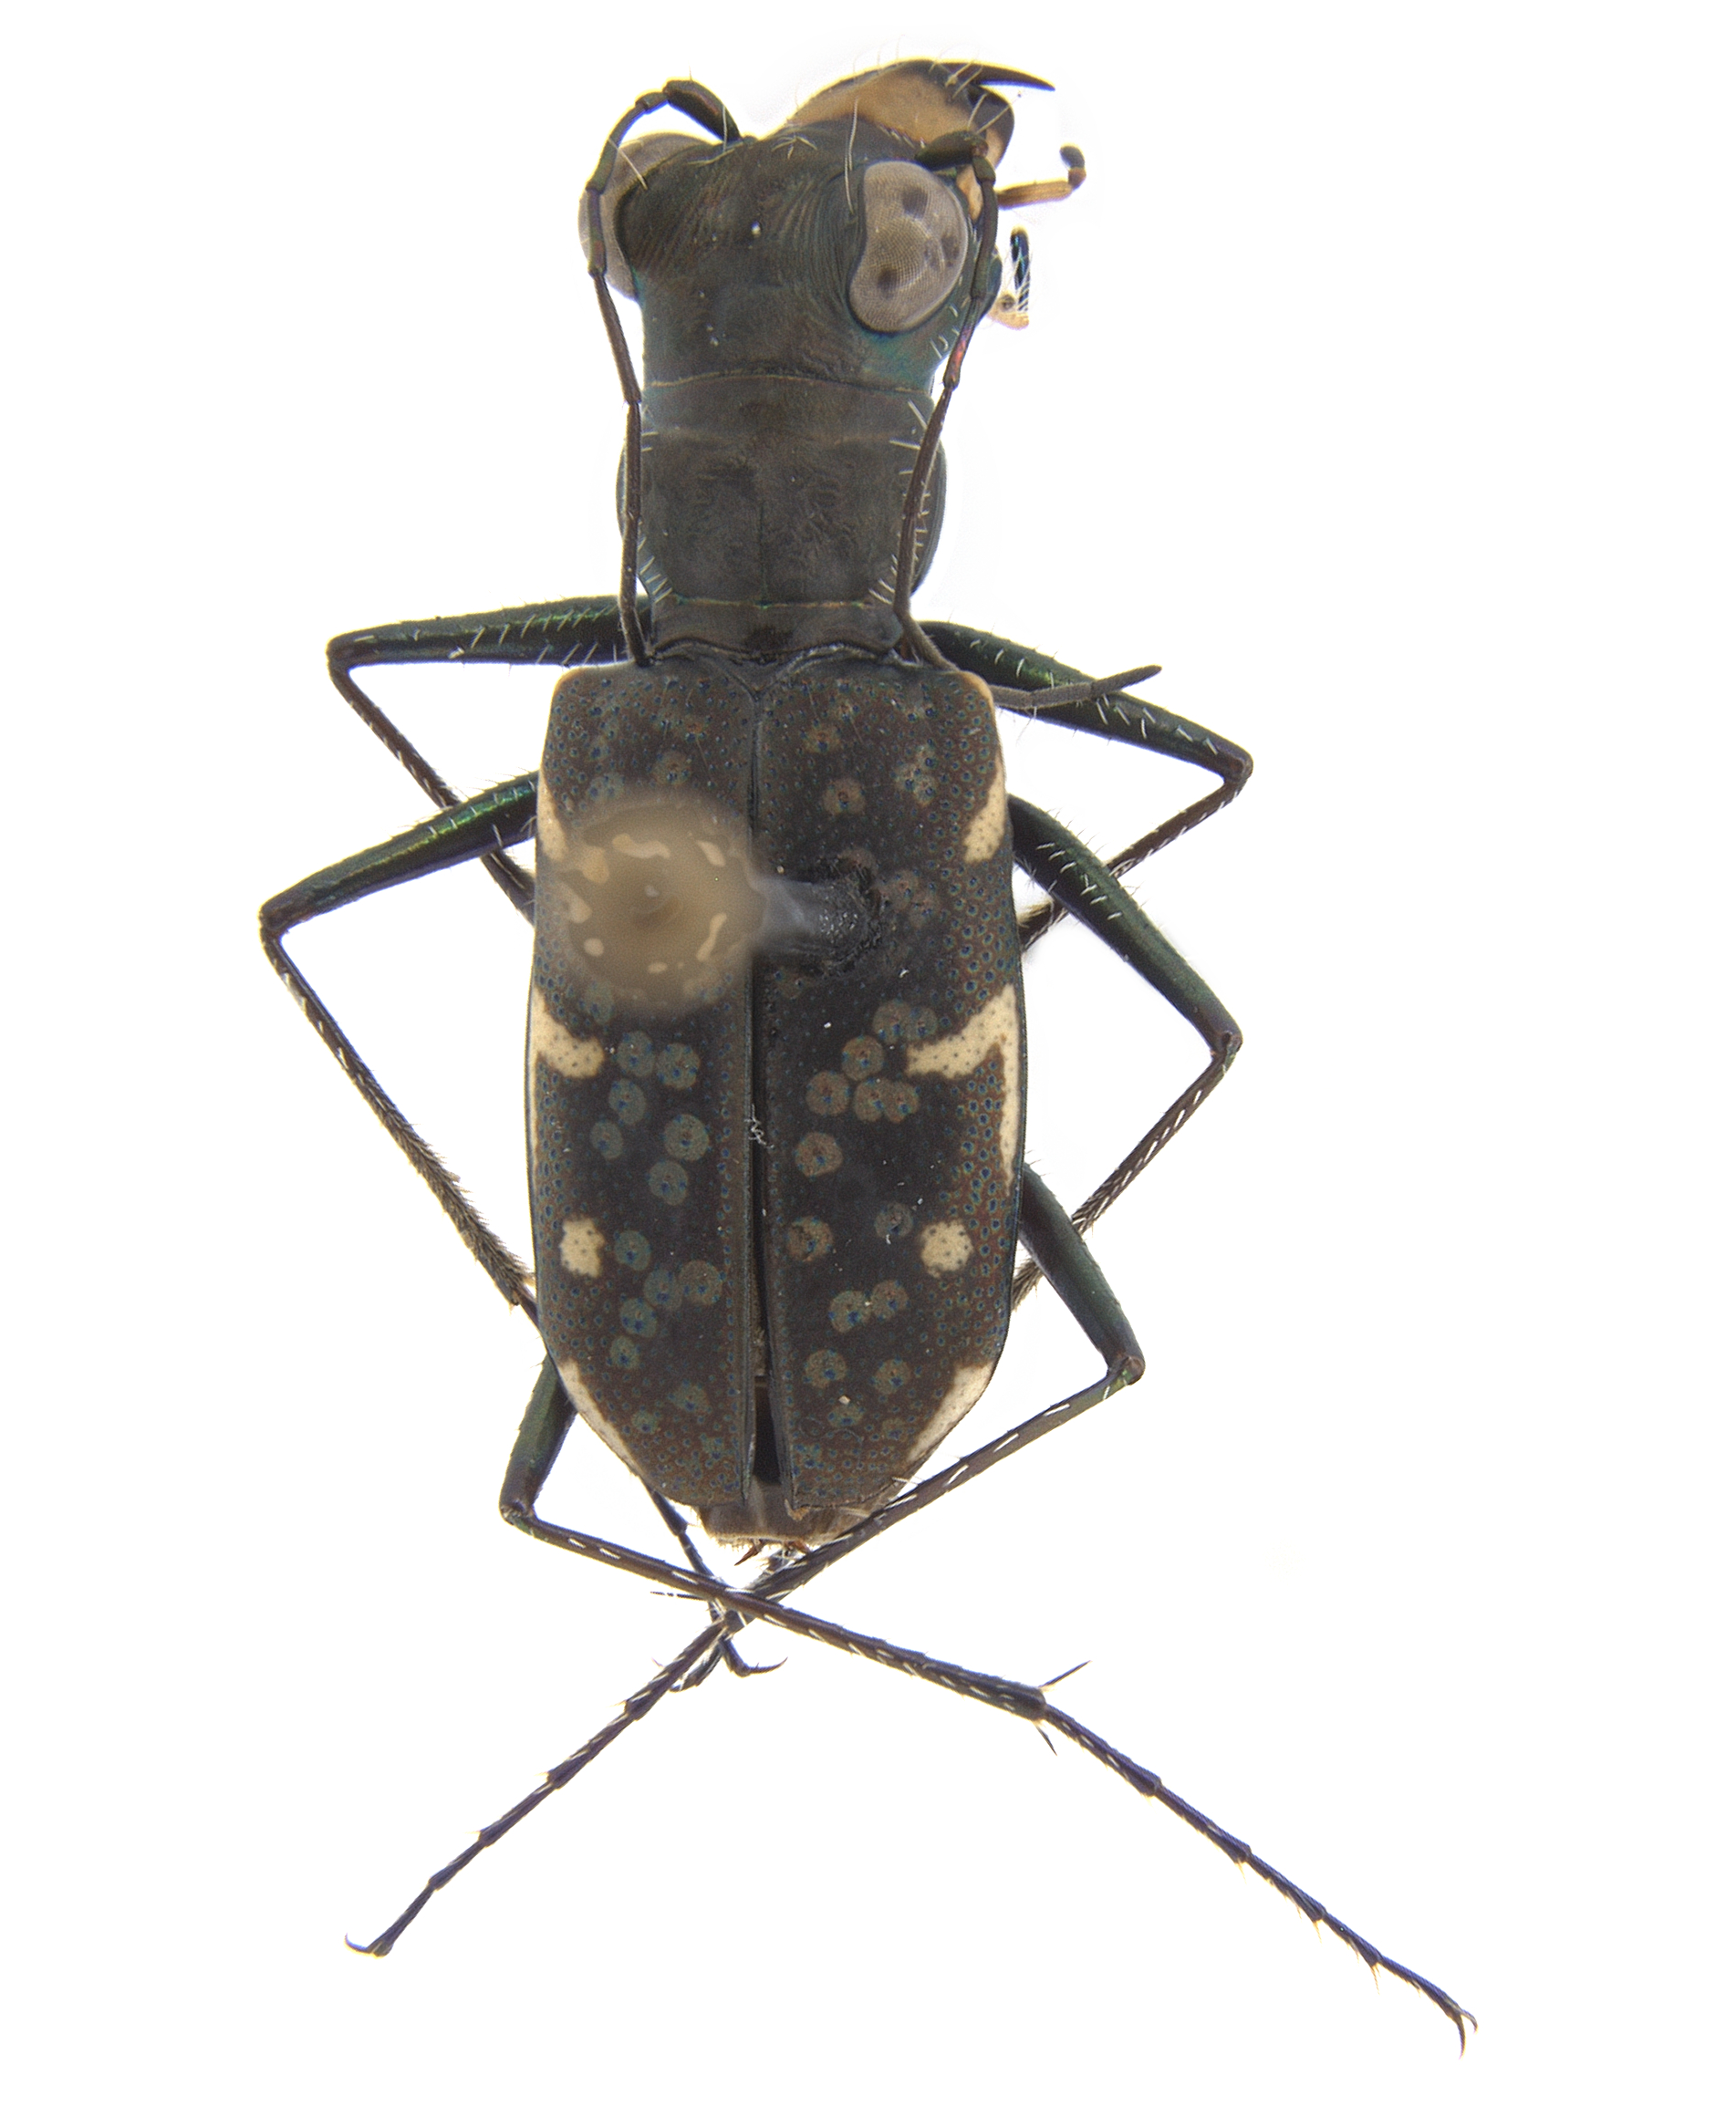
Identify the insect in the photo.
Polyrhanis barbata
